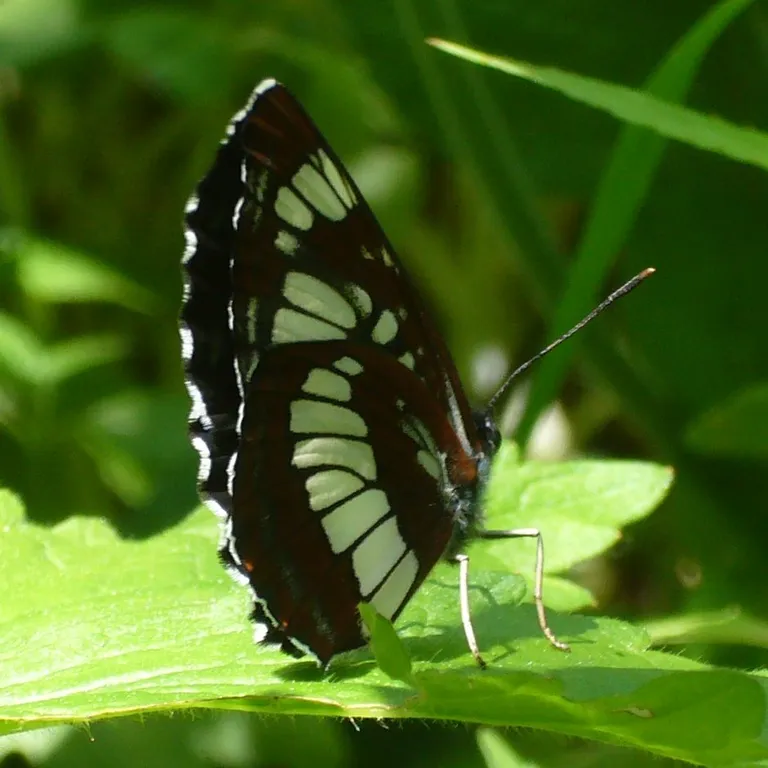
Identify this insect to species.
Neptis rivularis
